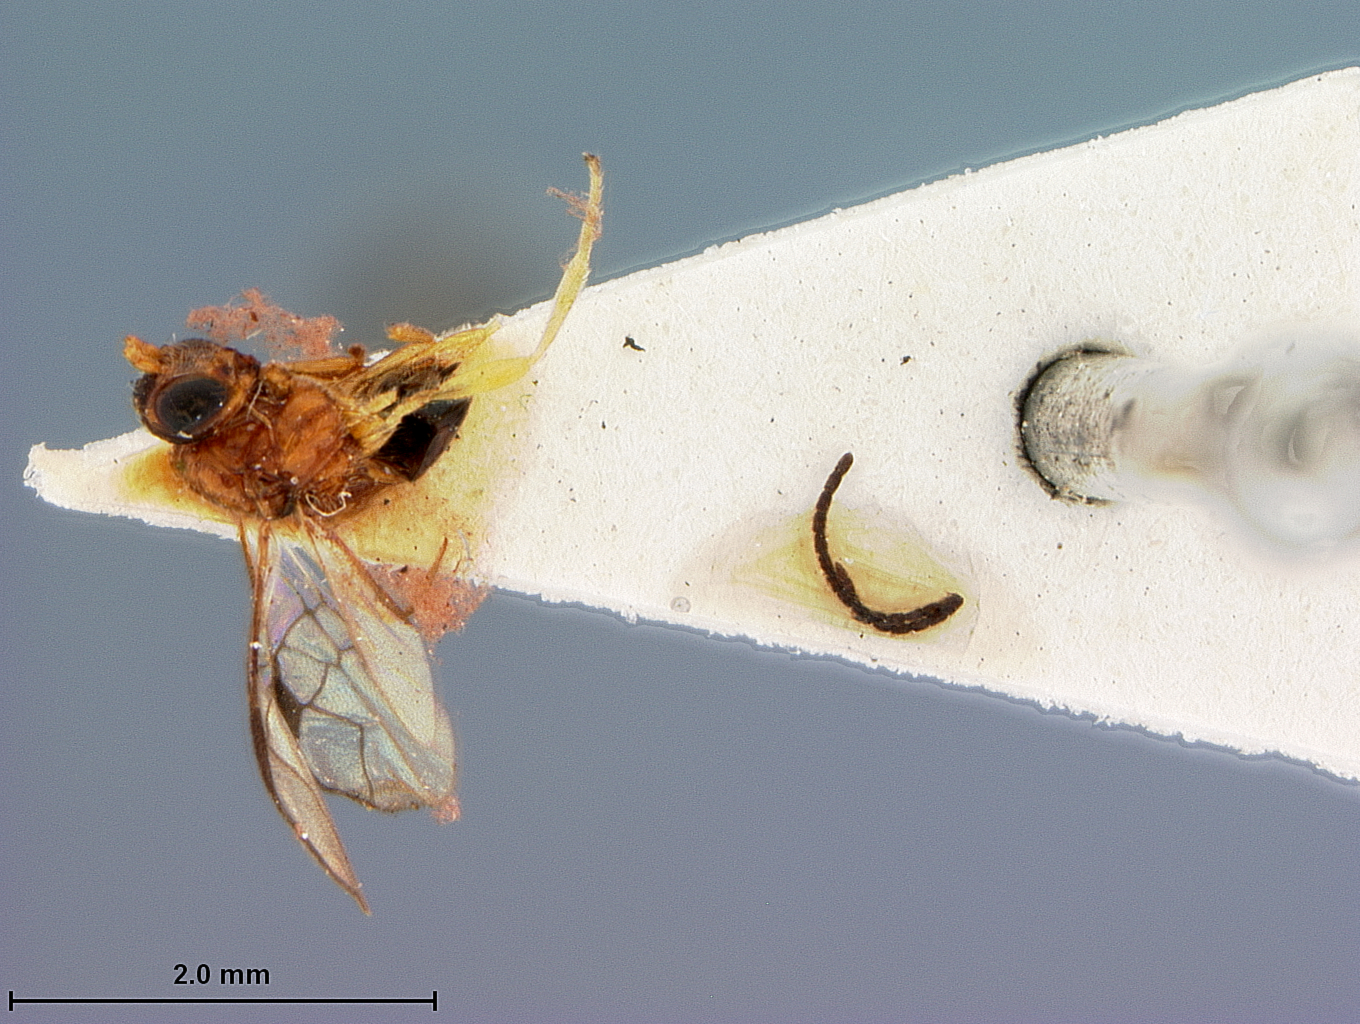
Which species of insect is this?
Opius glabripleurum
